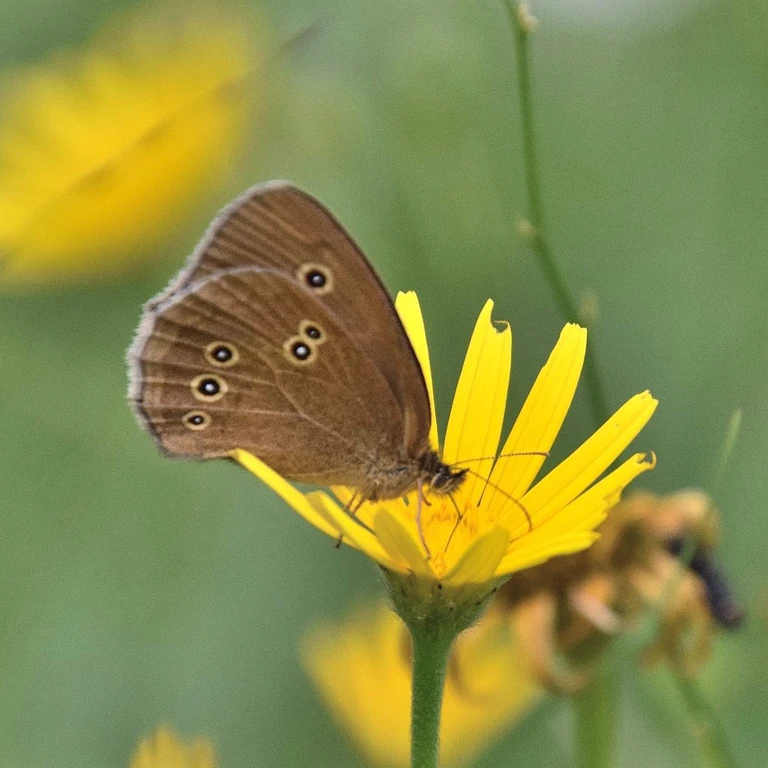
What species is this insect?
Aphantopus hyperantus
